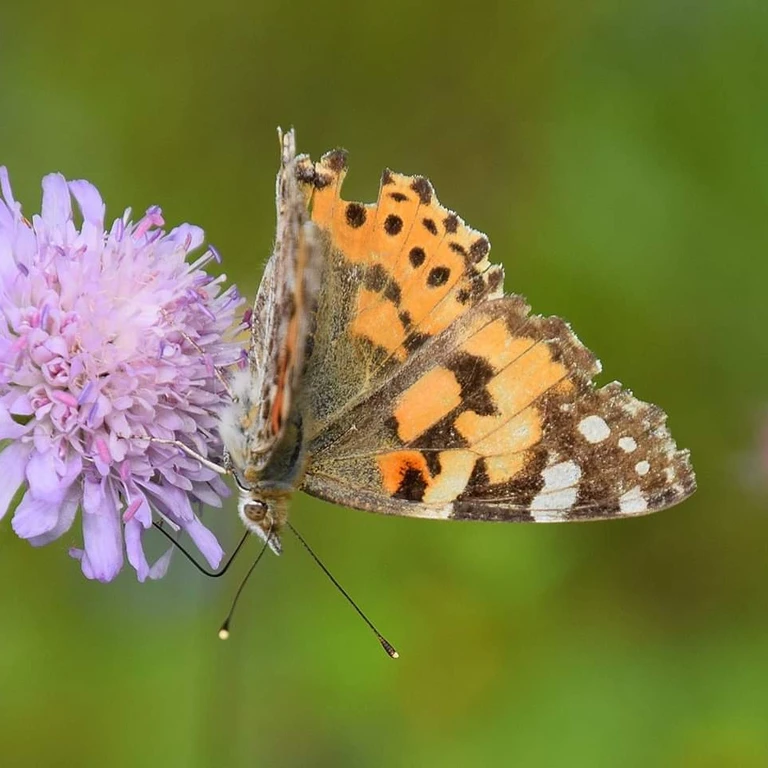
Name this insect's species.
Vanessa cardui
